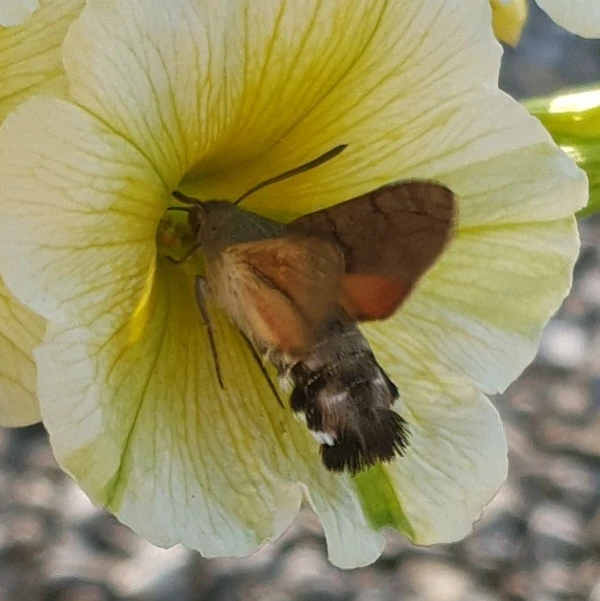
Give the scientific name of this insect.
Macroglossum stellatarum
